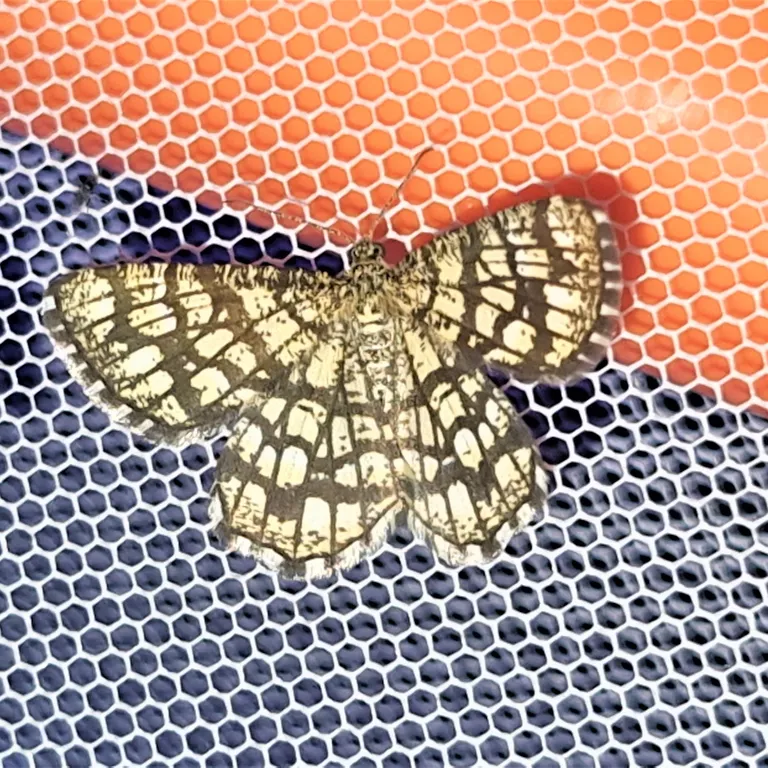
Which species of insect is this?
Chiasmia clathrata
